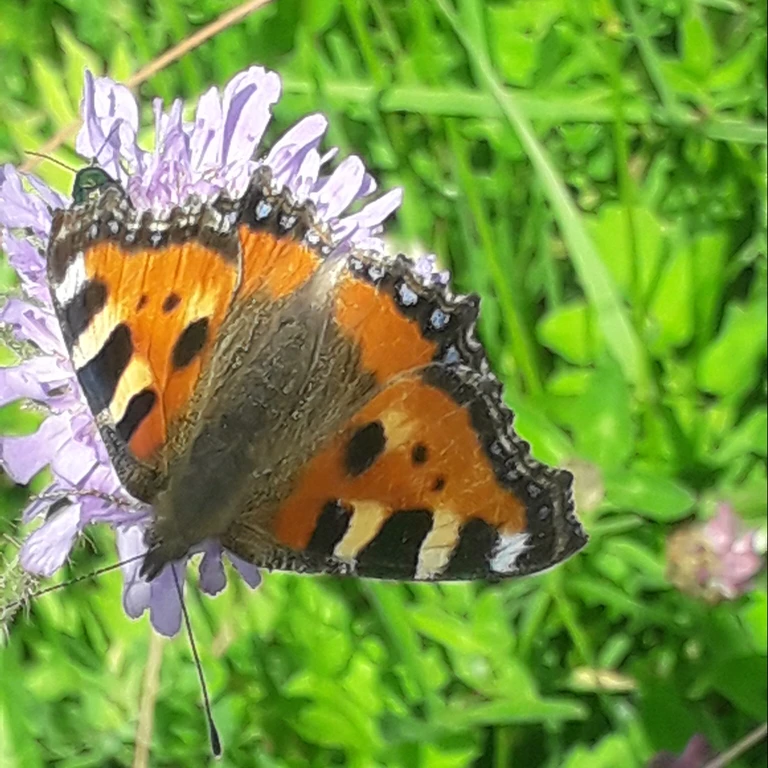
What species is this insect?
Aglais urticae
